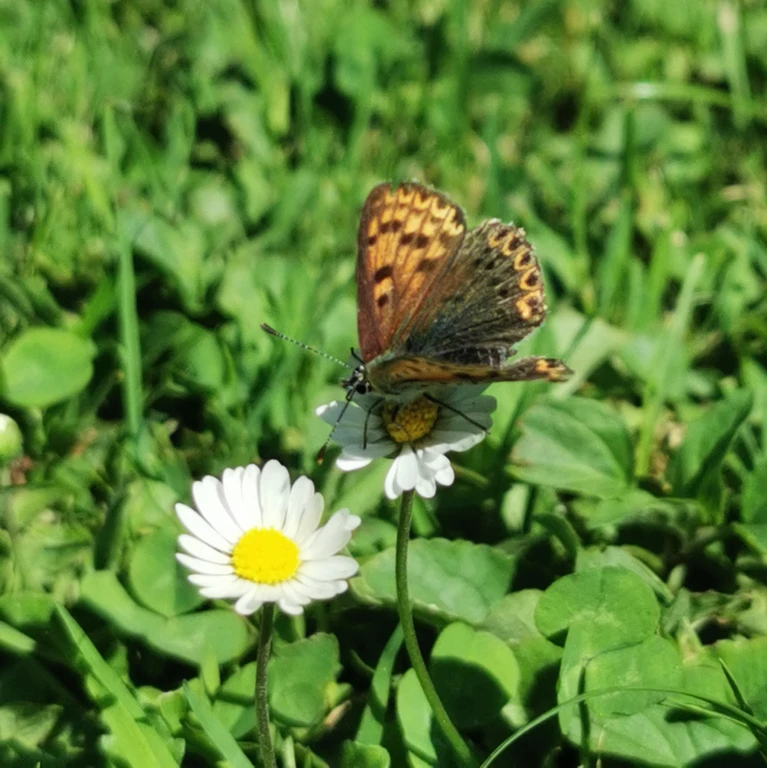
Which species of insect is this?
Lycaena tityrus (also Loweia tityrus)
